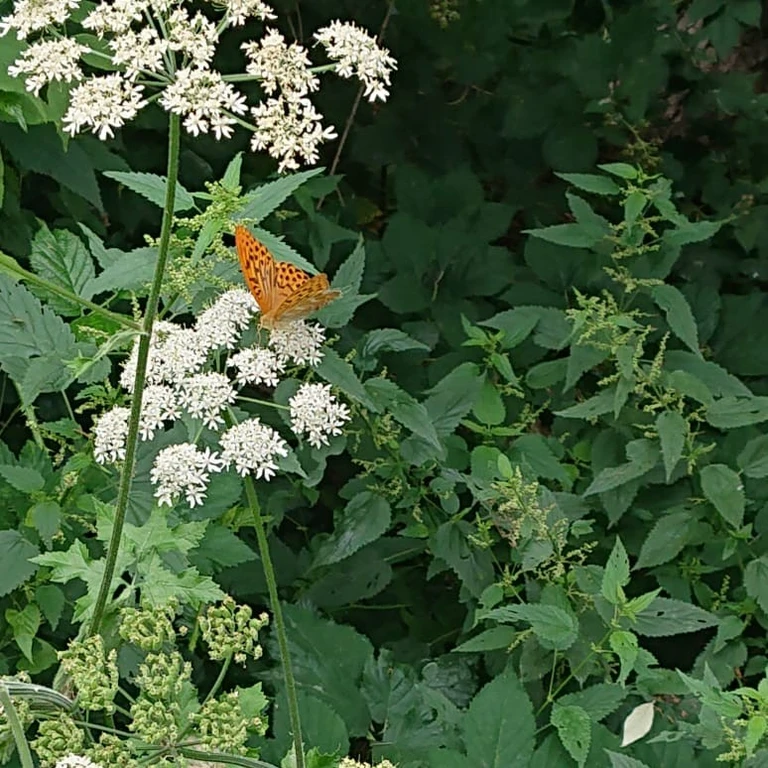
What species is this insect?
Argynnis paphia
